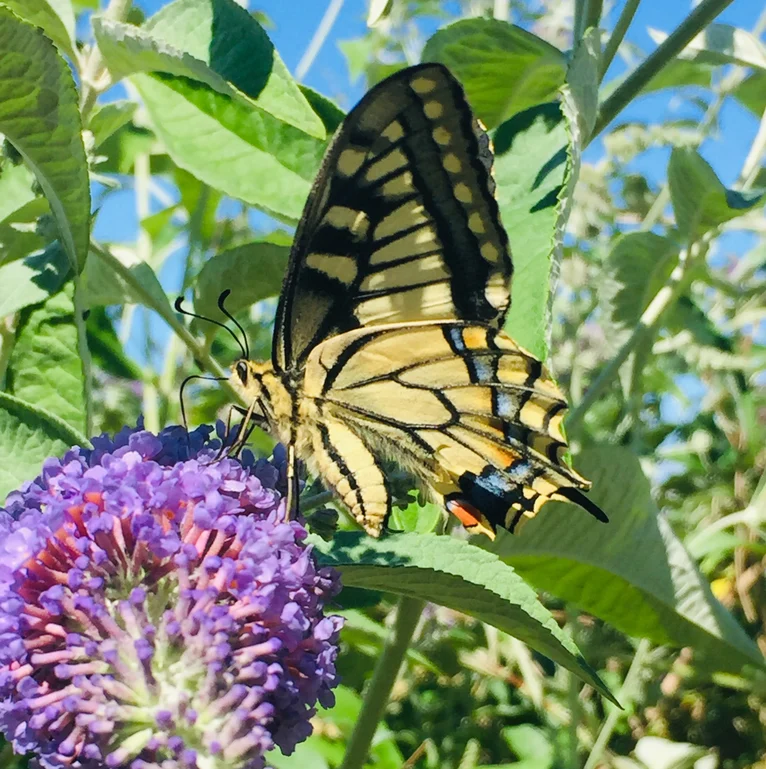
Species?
Papilio machaon
